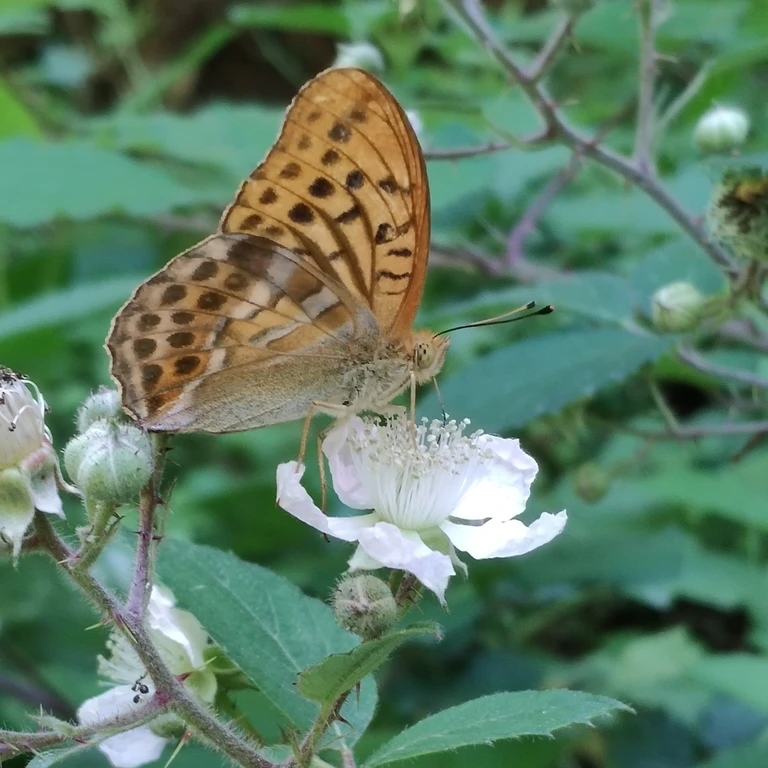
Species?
Argynnis paphia
